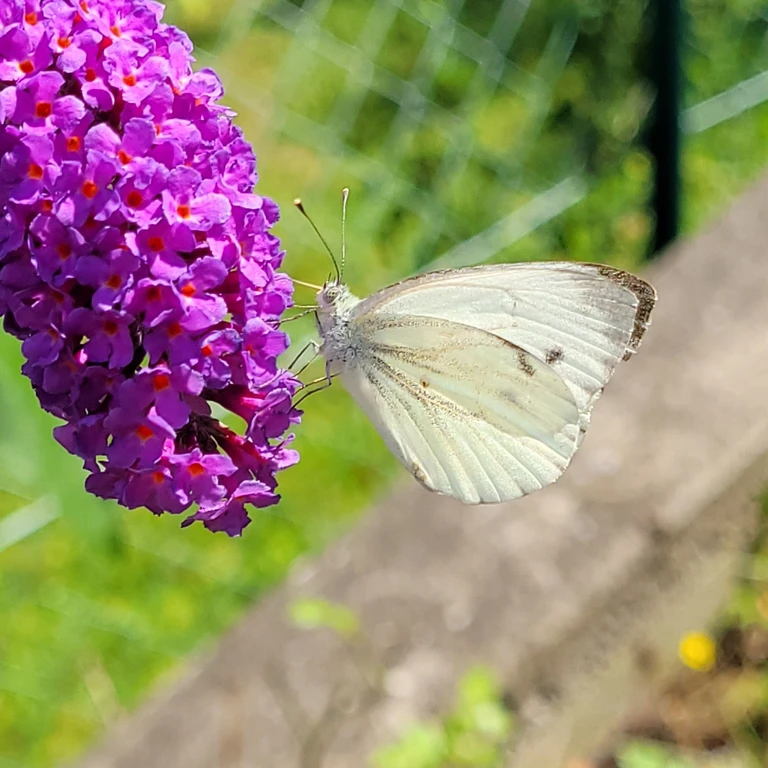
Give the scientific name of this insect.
Pieris napi
